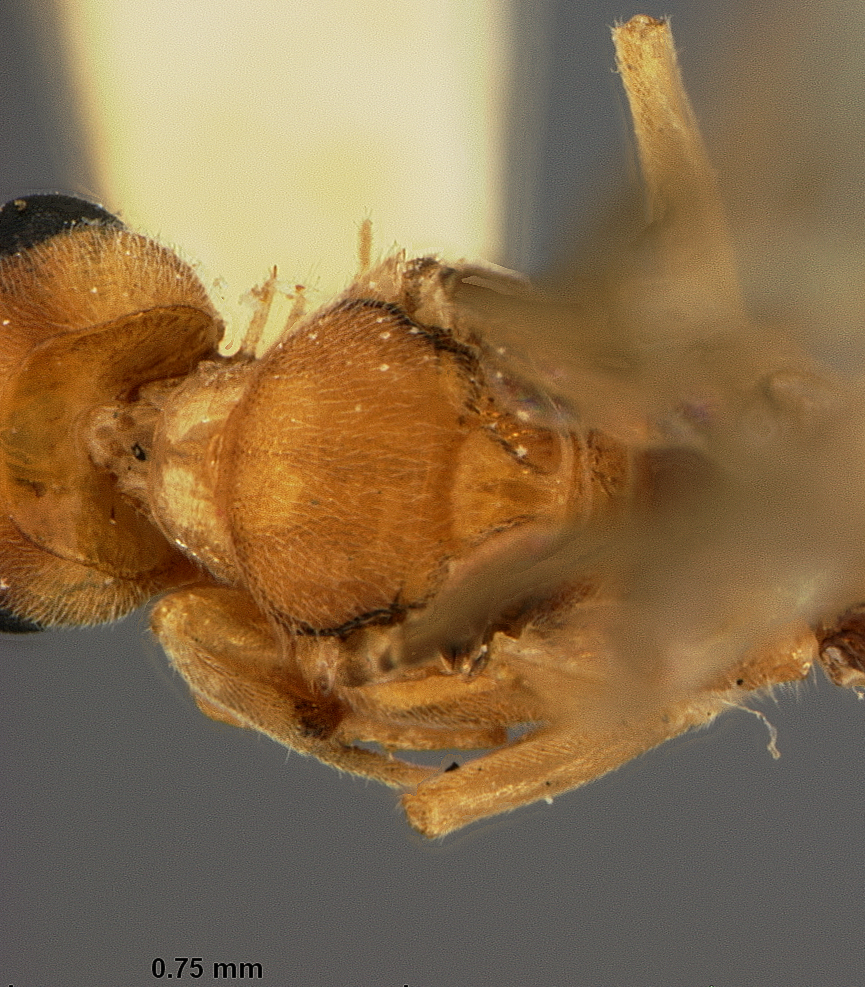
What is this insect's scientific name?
Phanerotoma hawaiiensis
